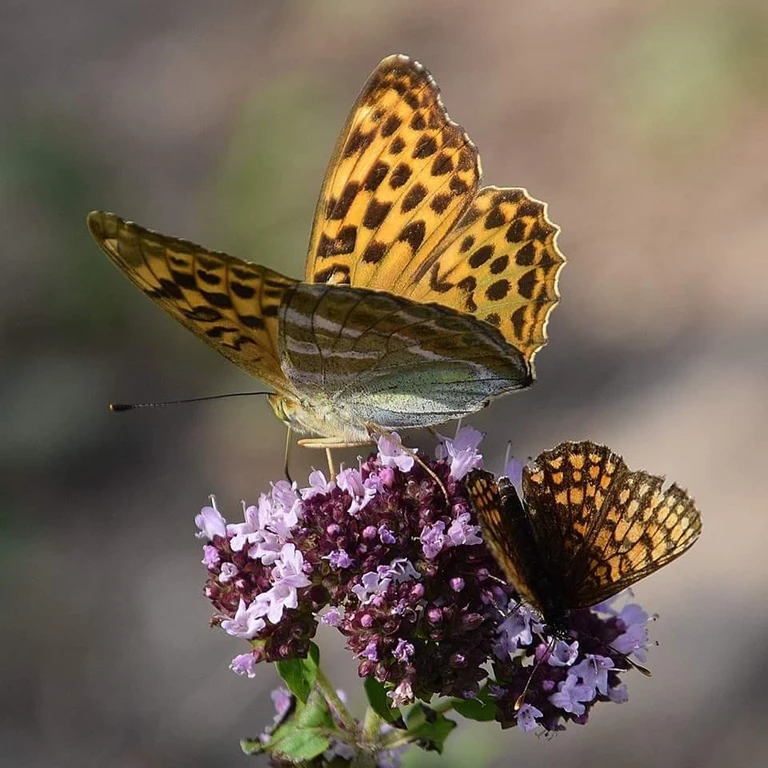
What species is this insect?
Argynnis paphia
